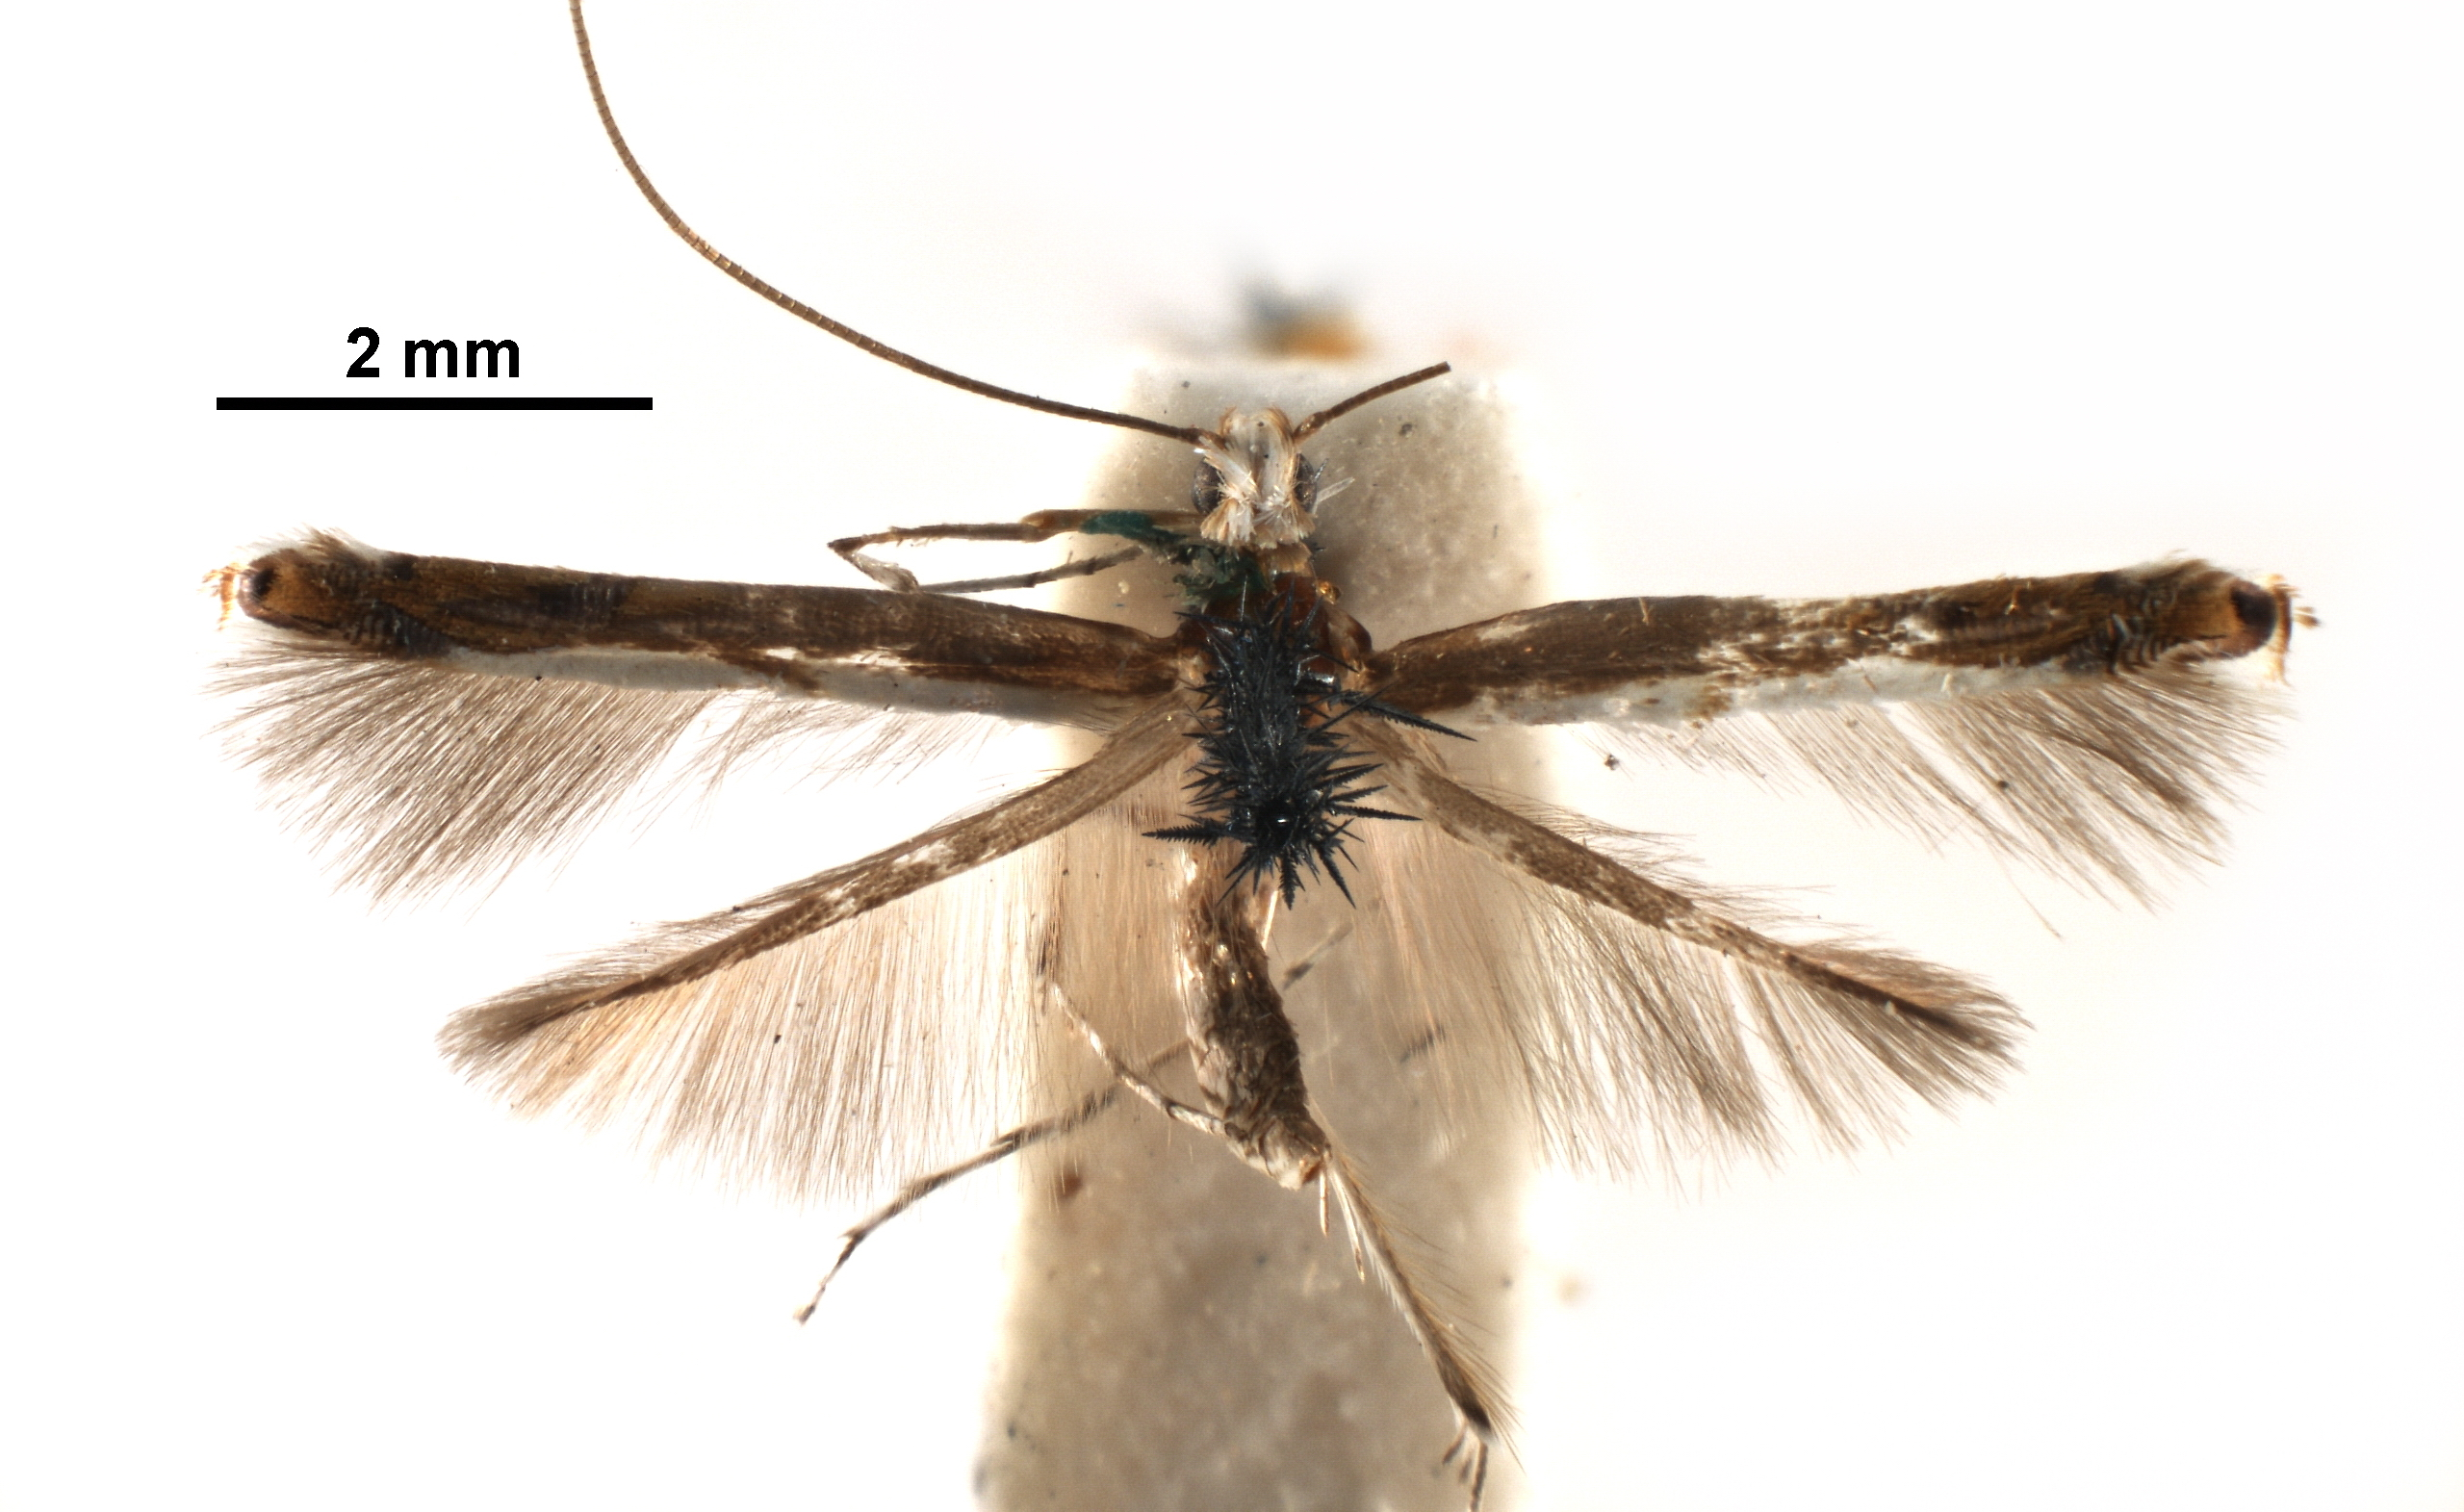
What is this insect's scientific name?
Acrocercops gemmans
